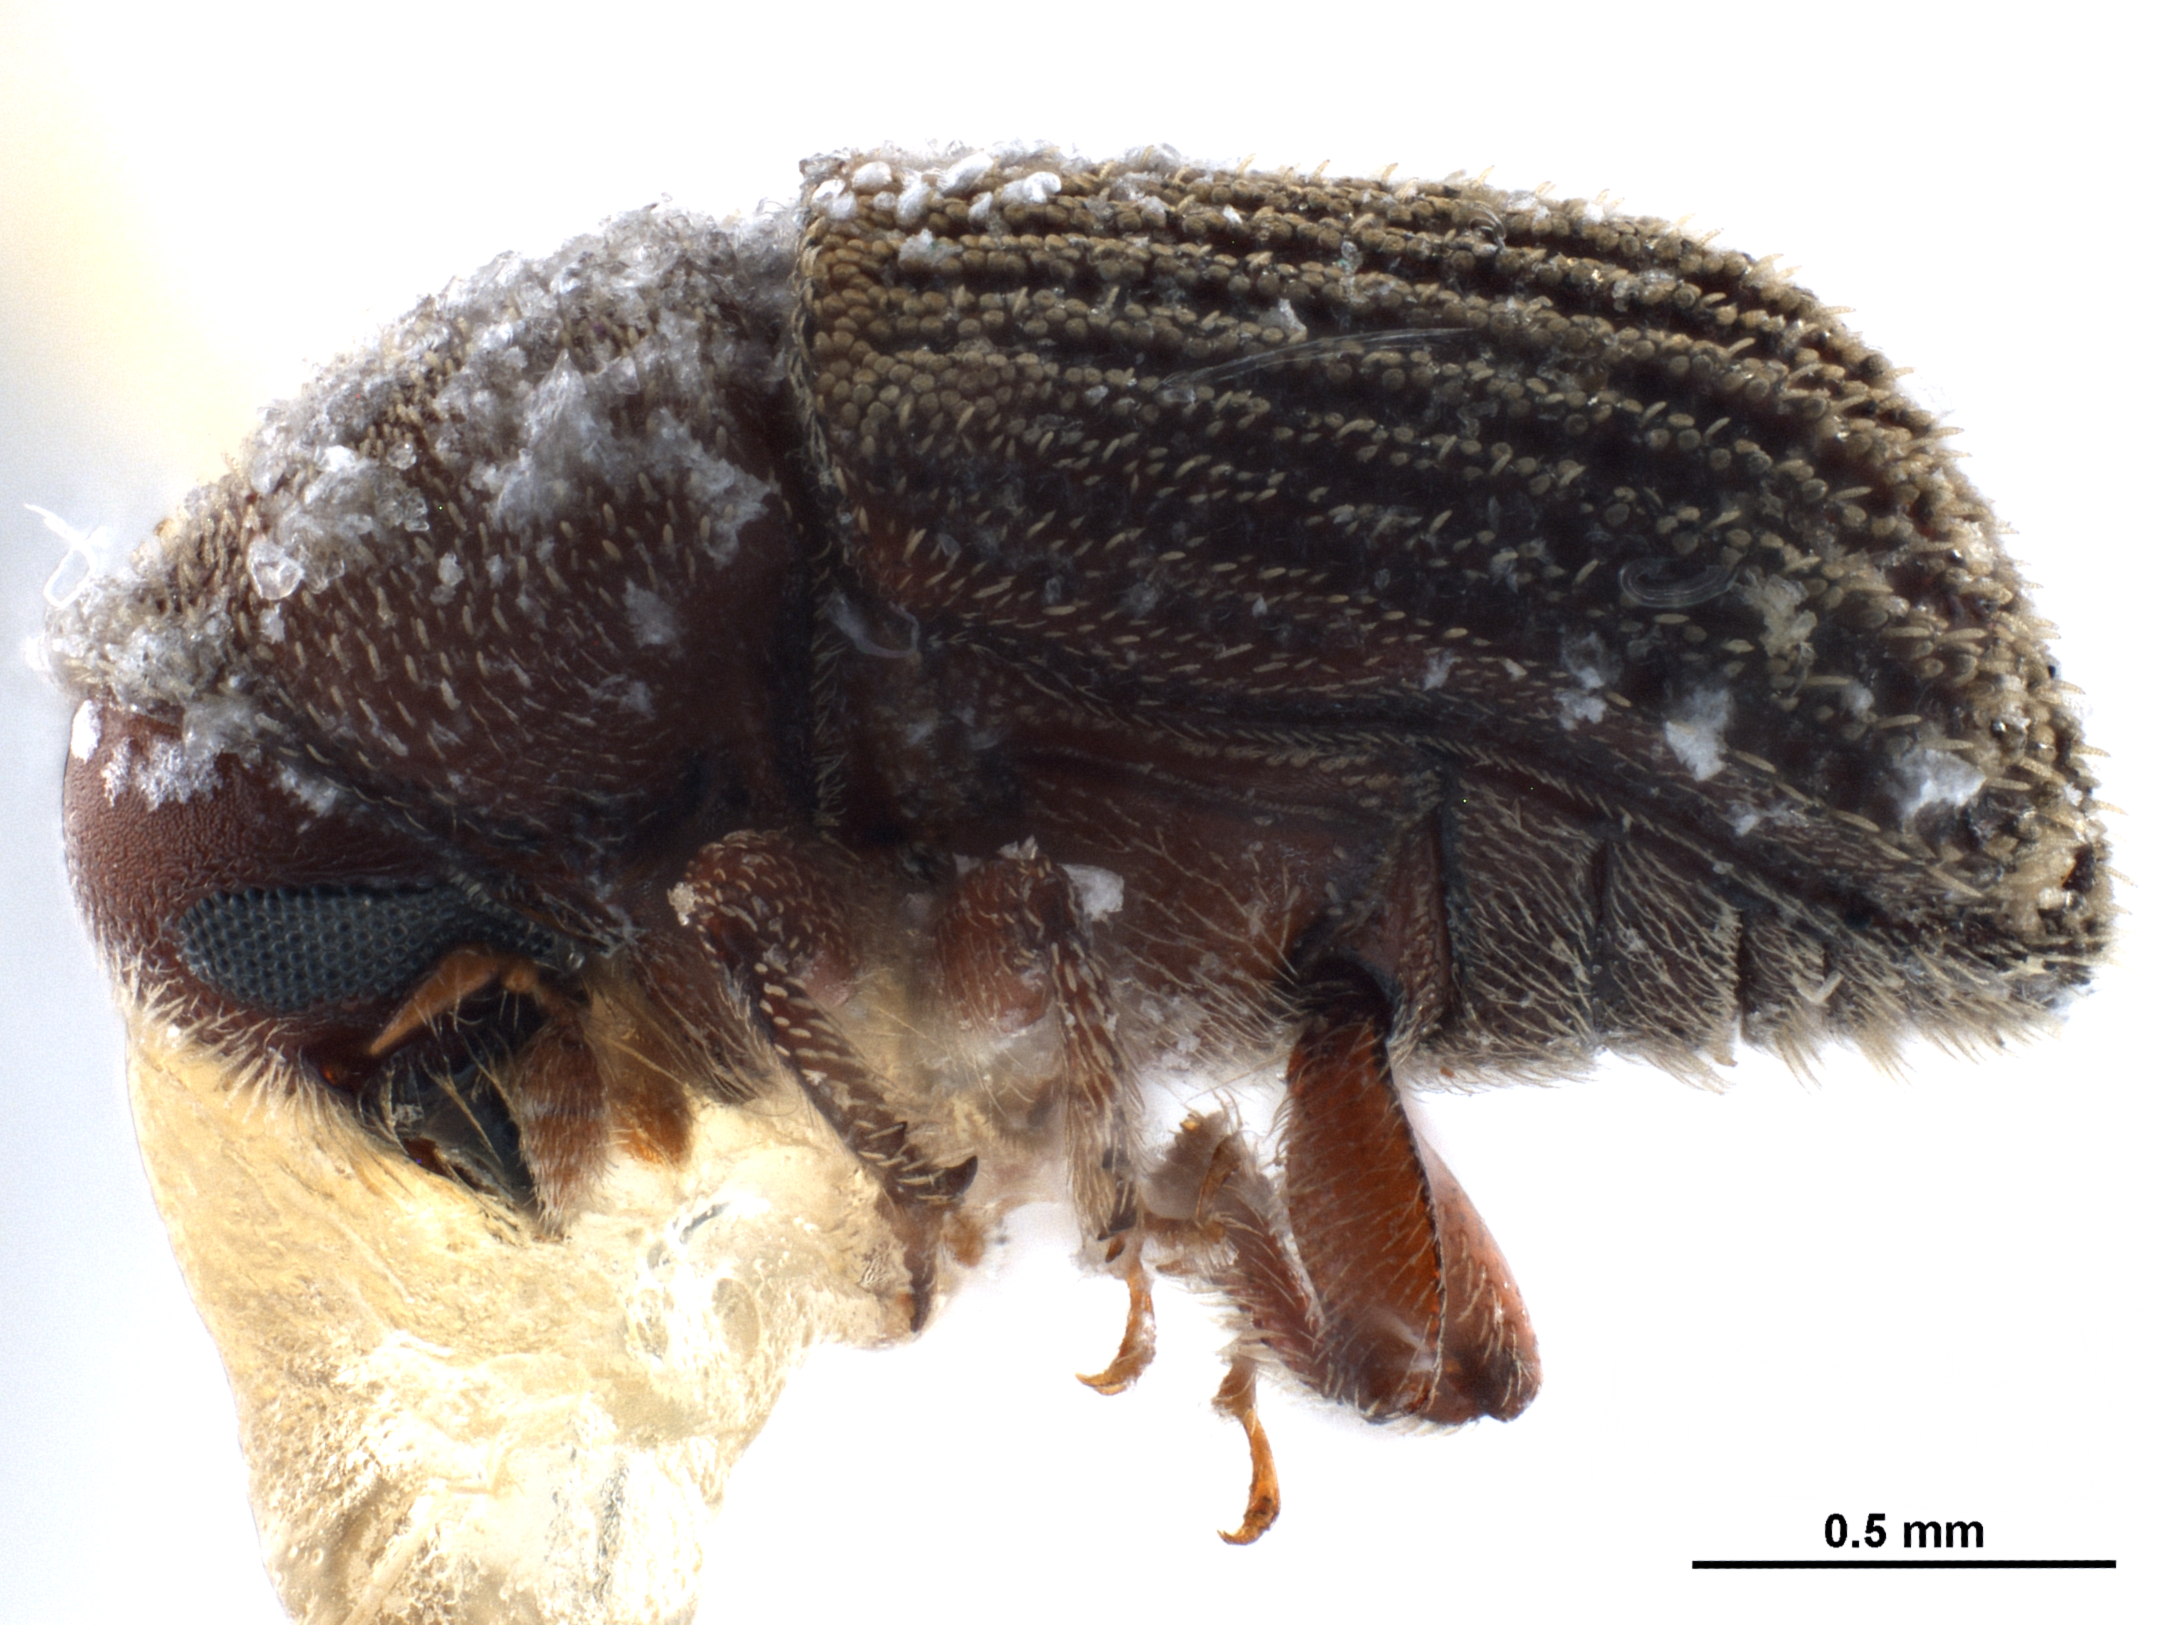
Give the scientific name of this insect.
Phloeoditica curta
